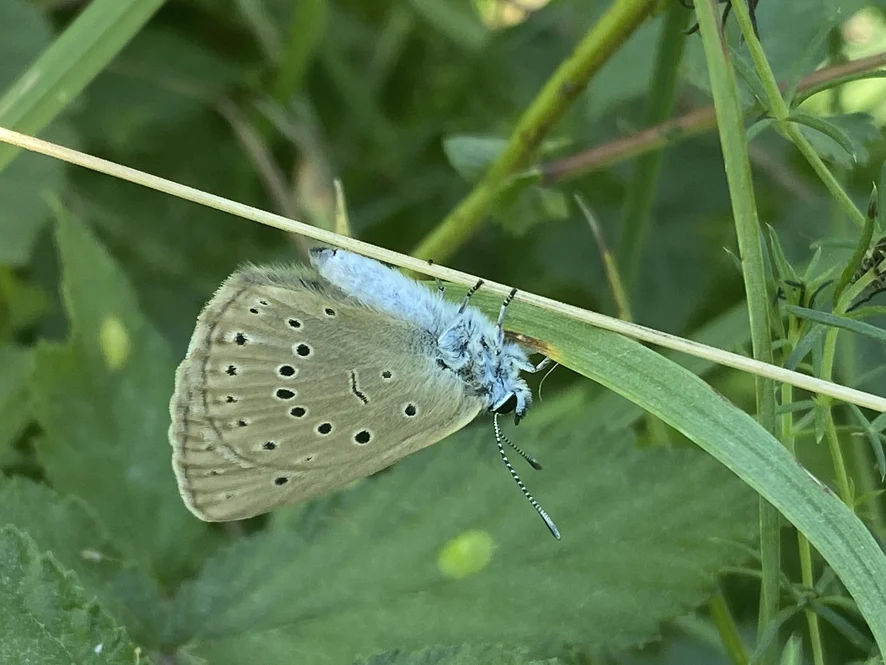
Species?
Phengaris teleius
